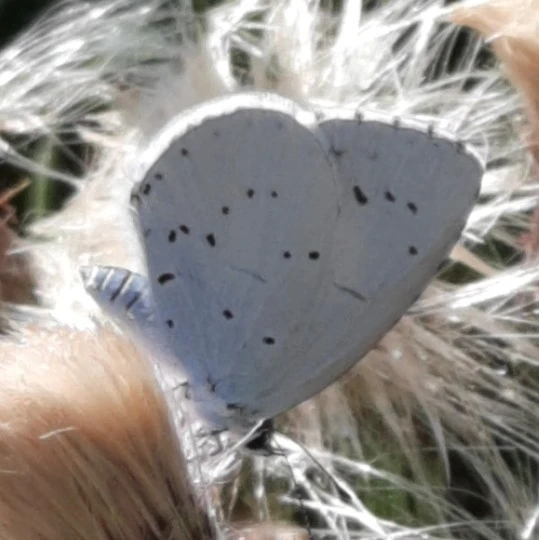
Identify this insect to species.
Celastrina argiolus
